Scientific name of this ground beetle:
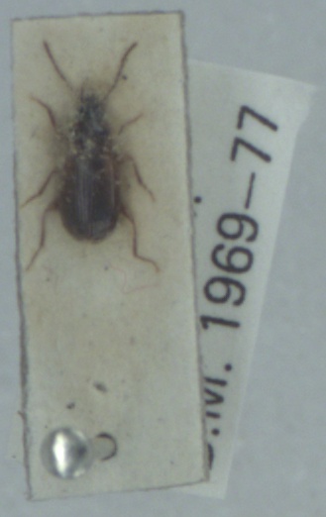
Trechus quadristriatus
